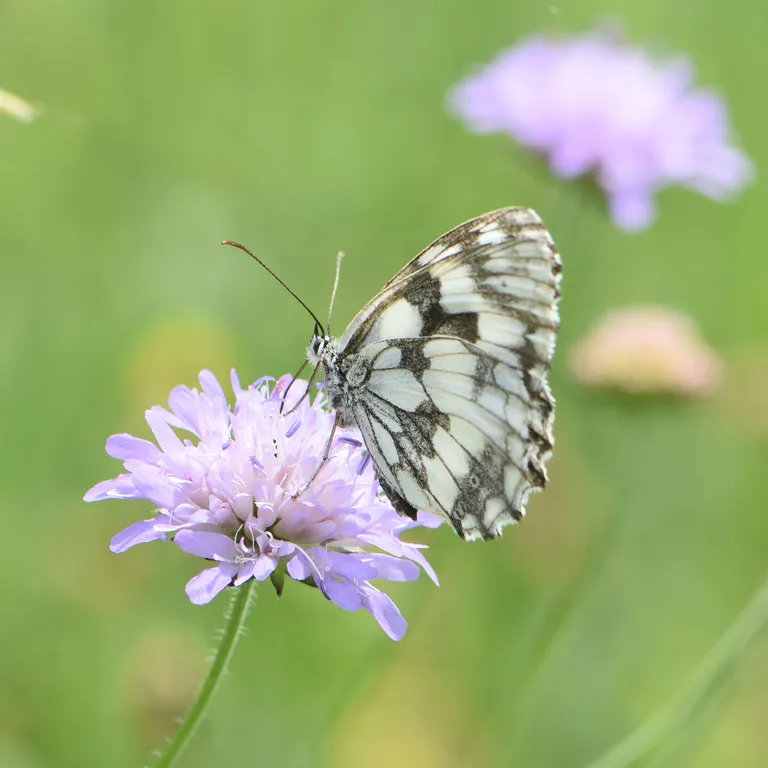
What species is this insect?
Melanargia galathea
